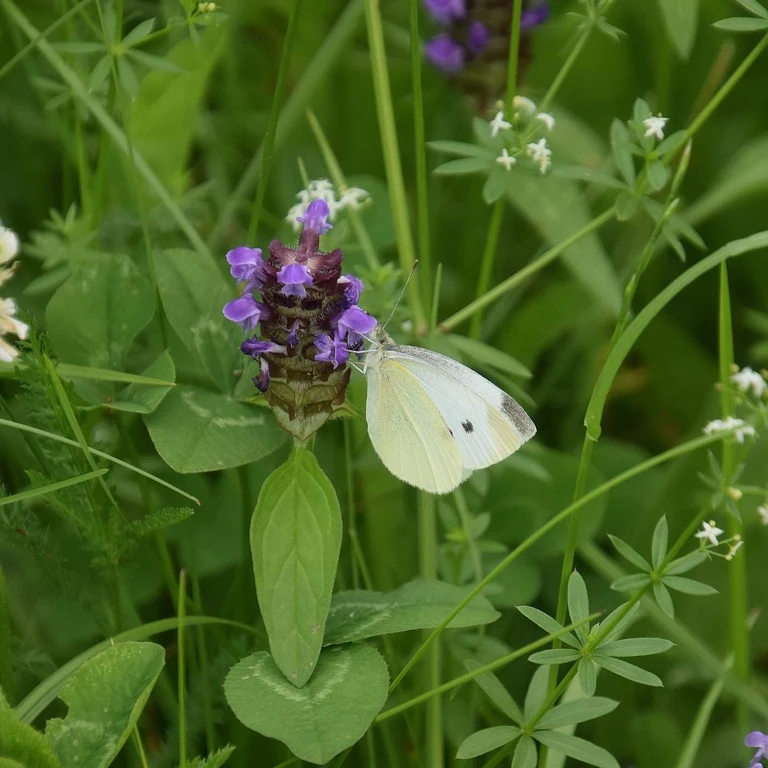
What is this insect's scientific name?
Pieris rapae
